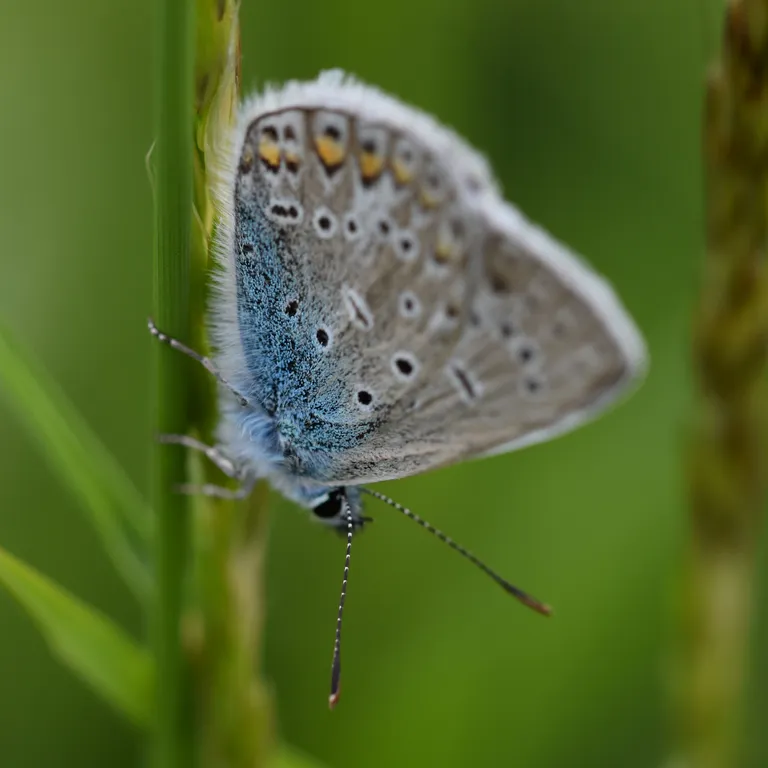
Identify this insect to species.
Polyommatus icarus
